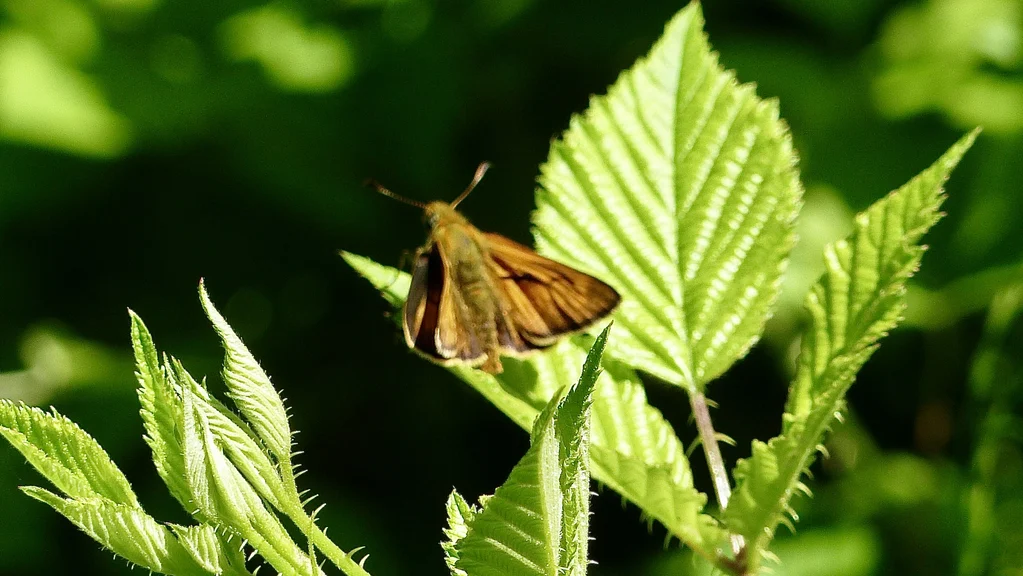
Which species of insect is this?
Ochlodes sylvanus (also Ochlodes venata)
